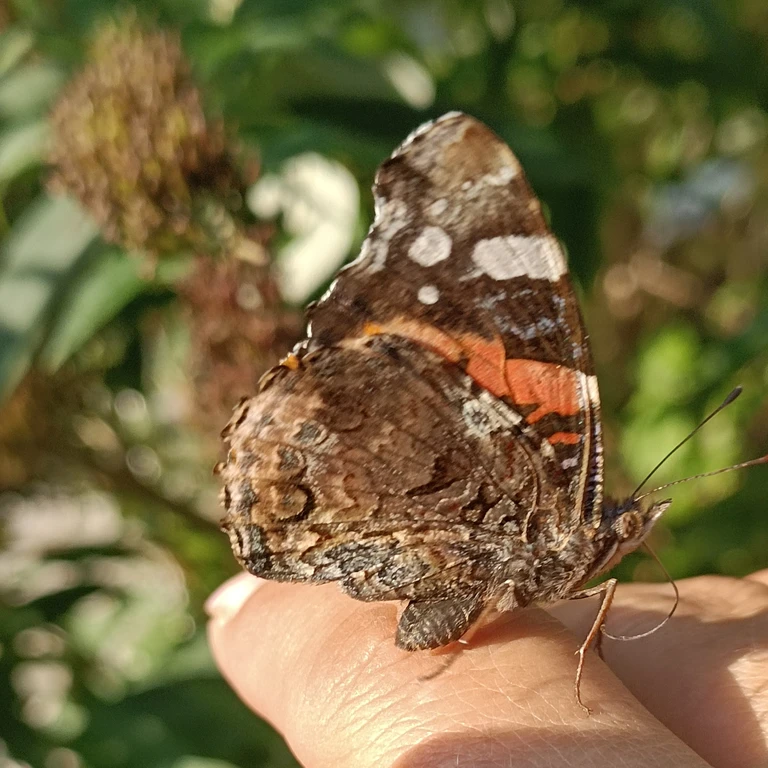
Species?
Vanessa atalanta
